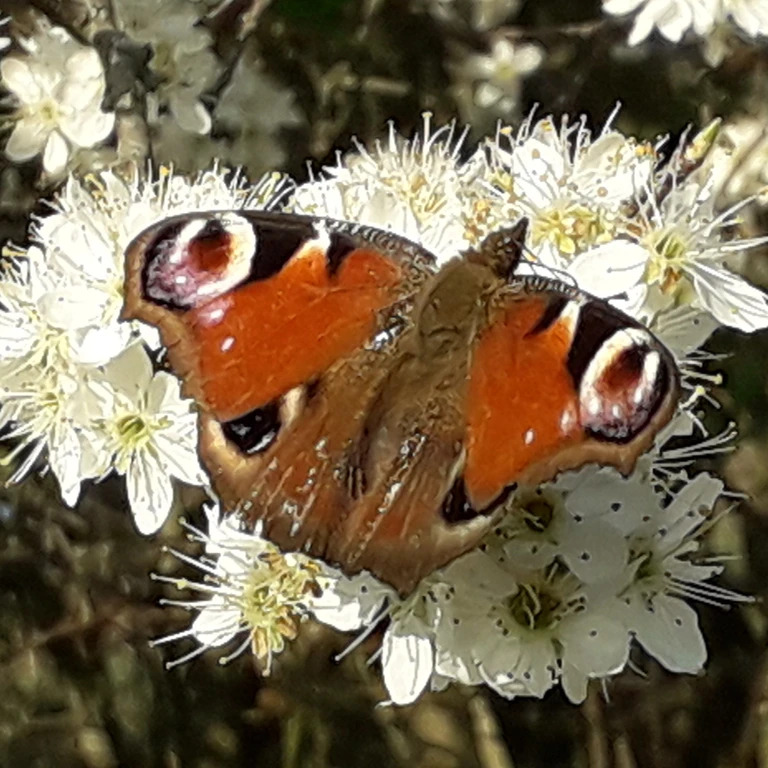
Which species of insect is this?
Aglais io
